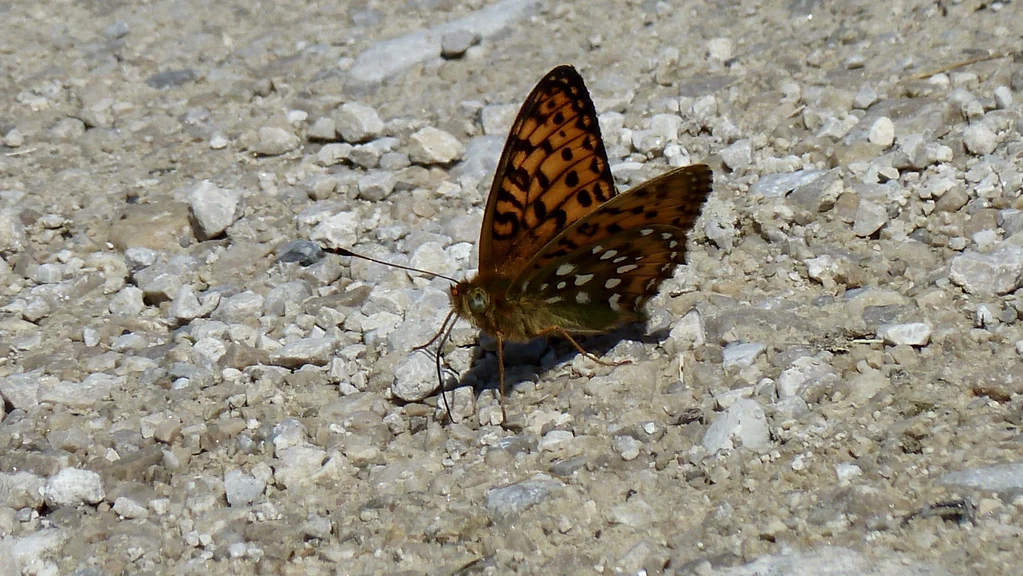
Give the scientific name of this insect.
Speyeria aglaja
